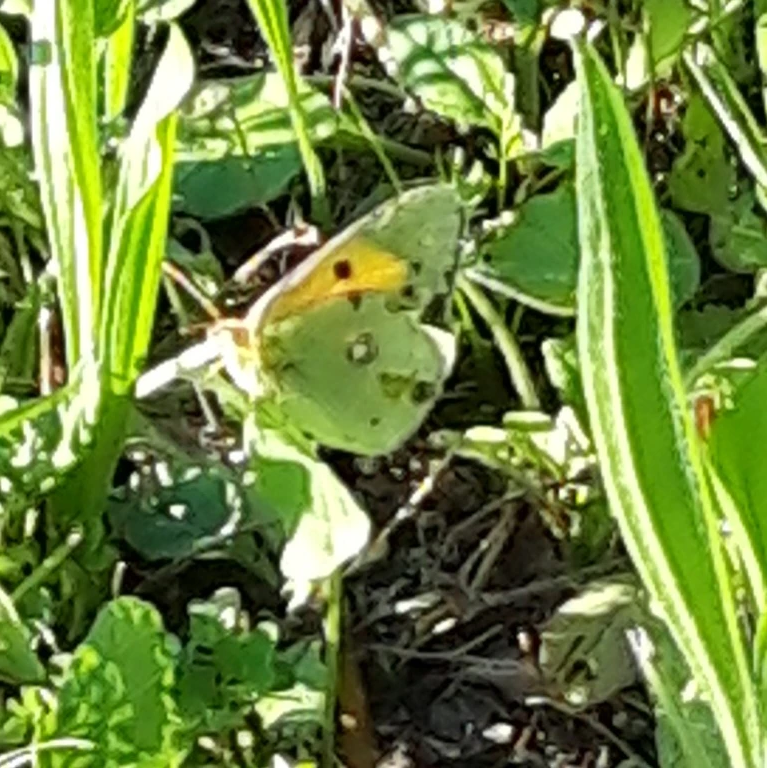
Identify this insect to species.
Colias croceus
